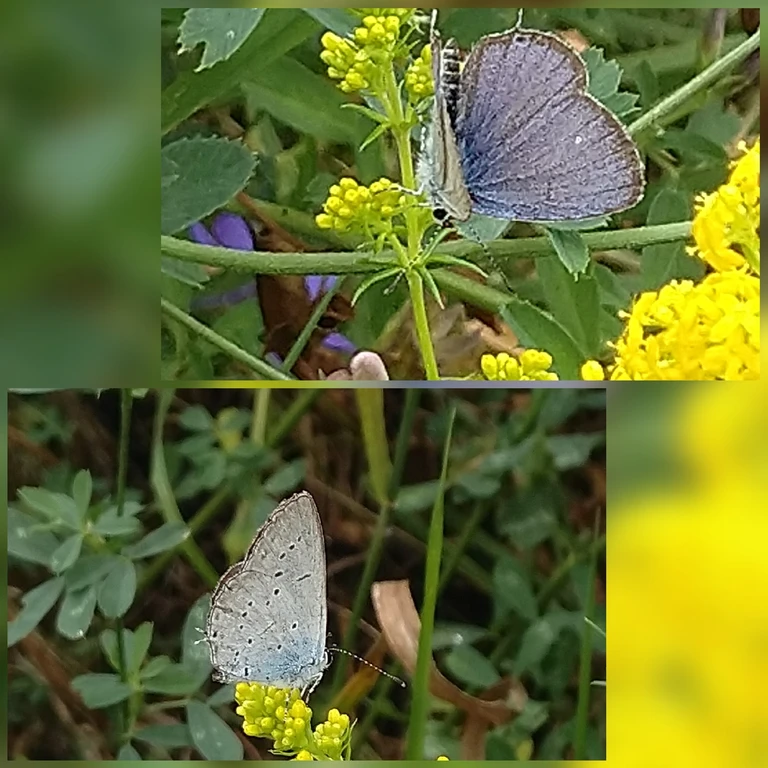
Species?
Cupido decolorata (also Elkalyce decolorata)
